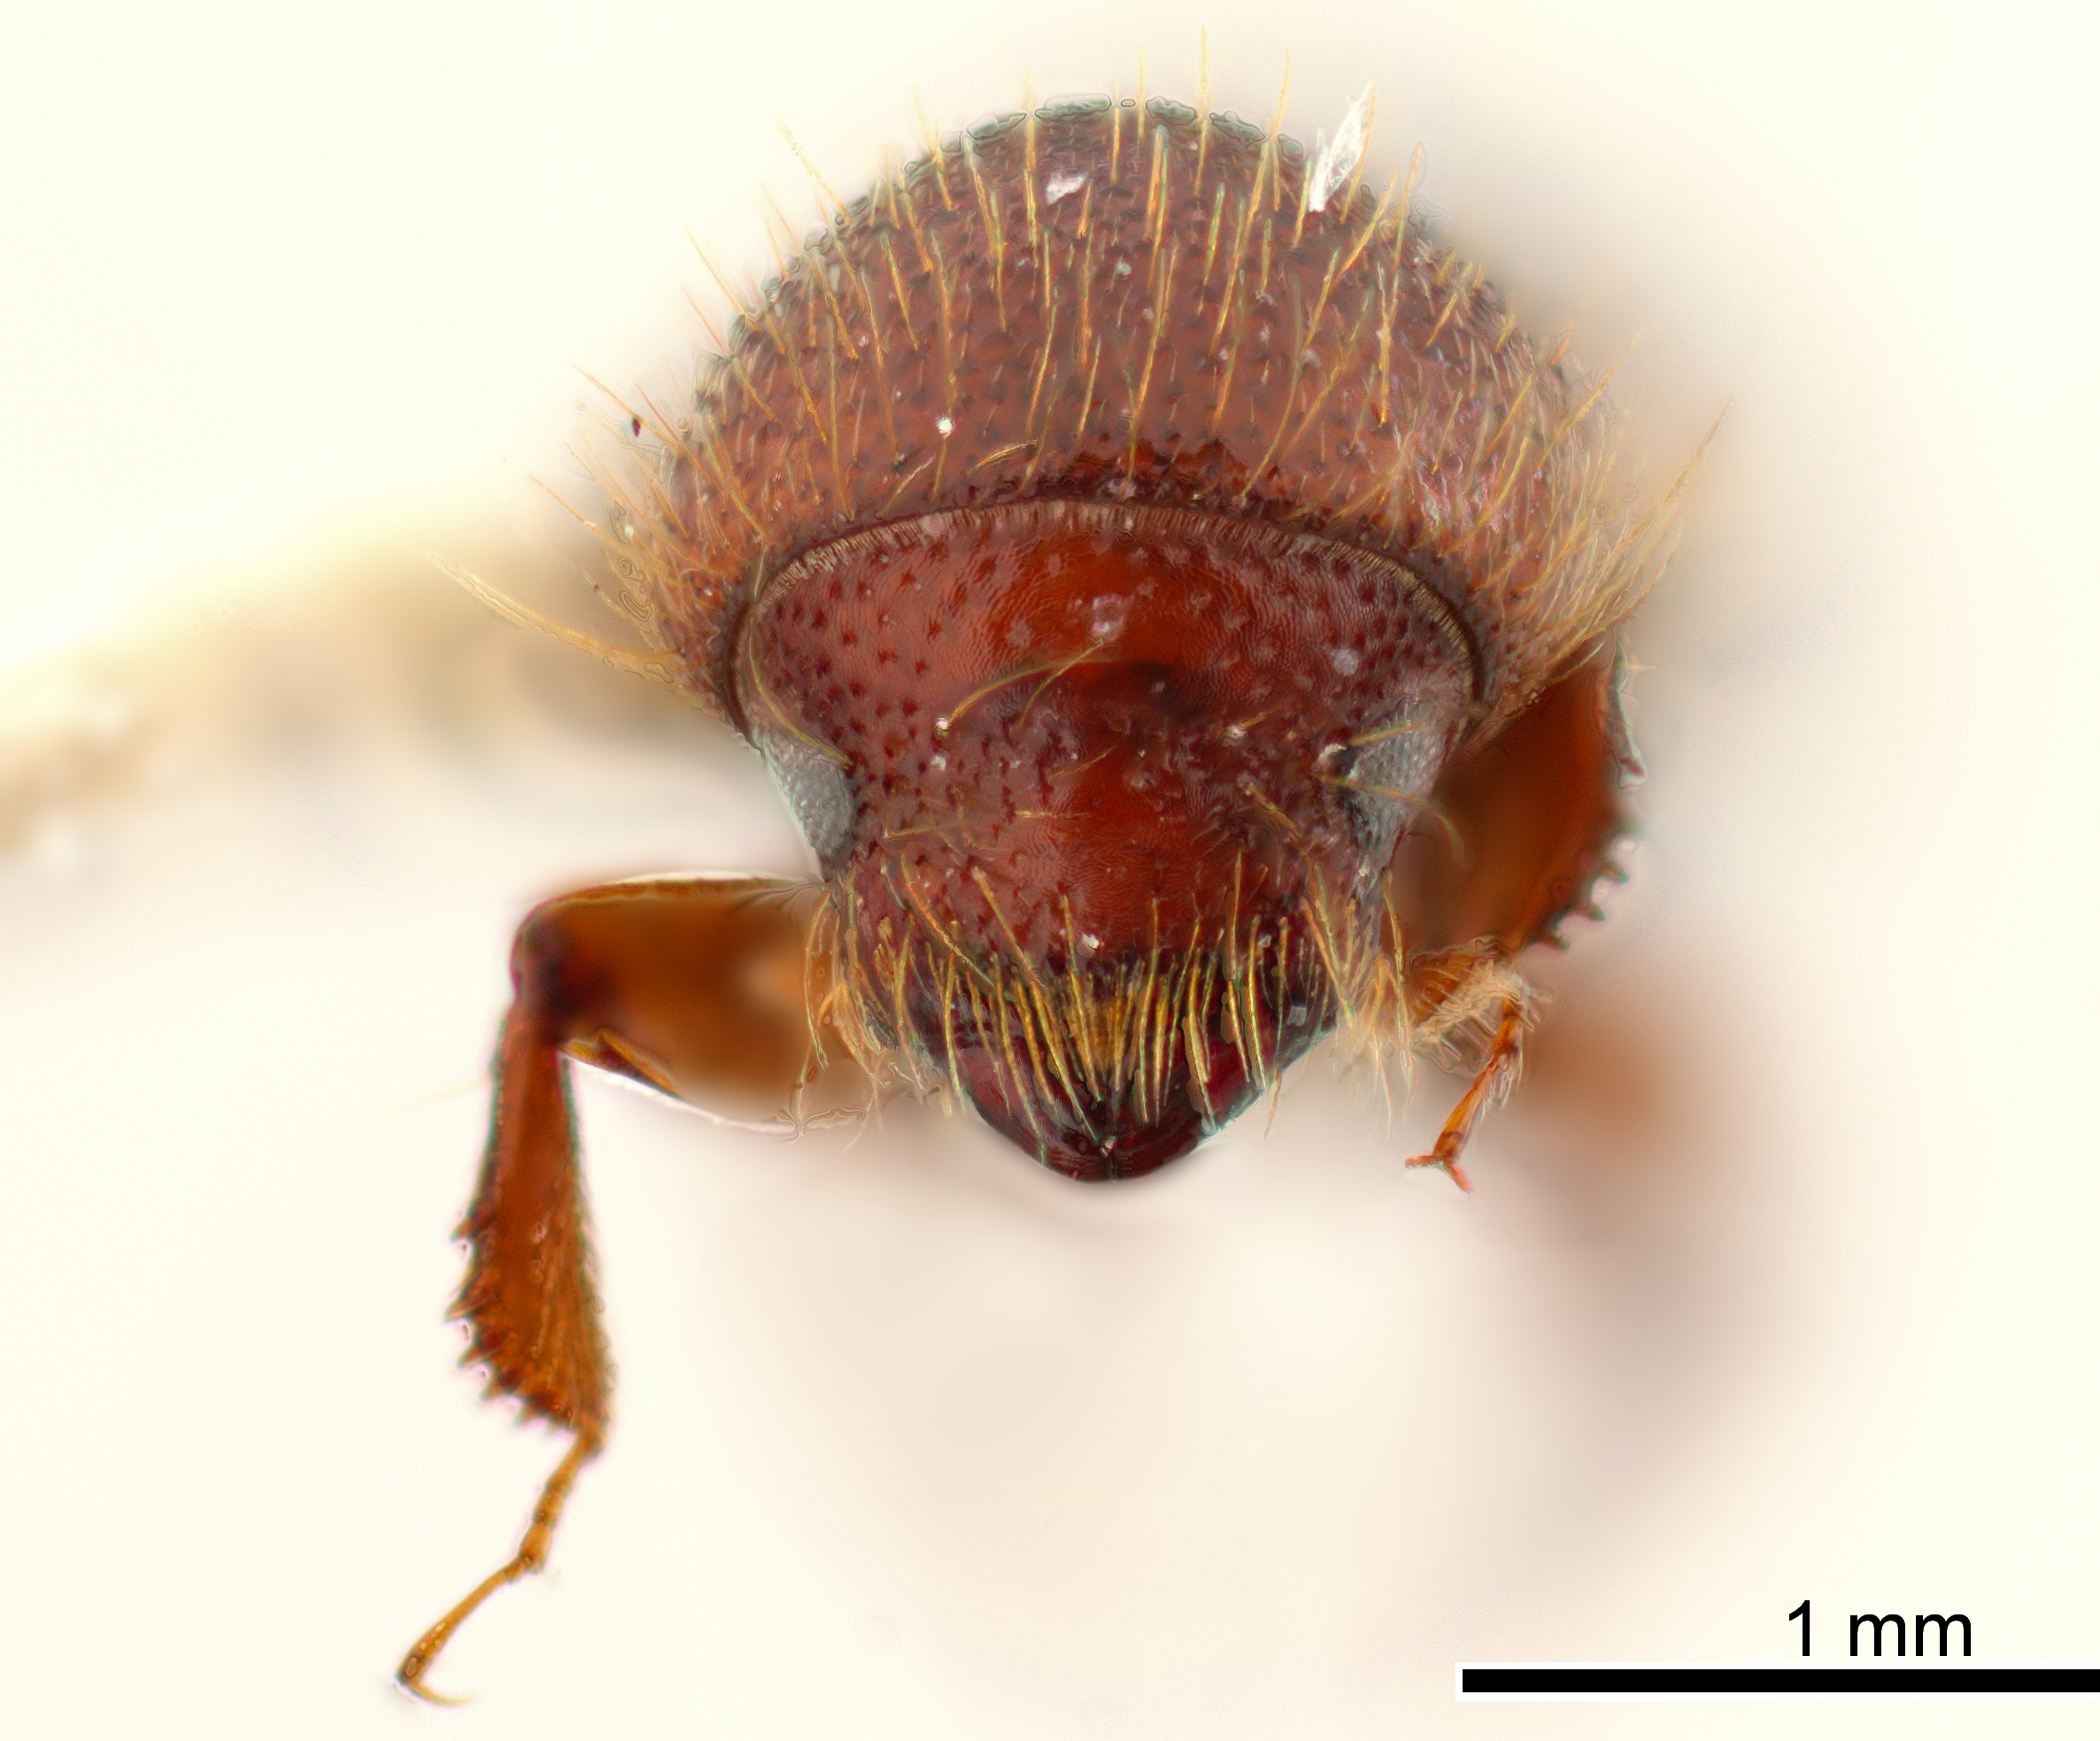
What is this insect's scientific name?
Debus emarginatus
